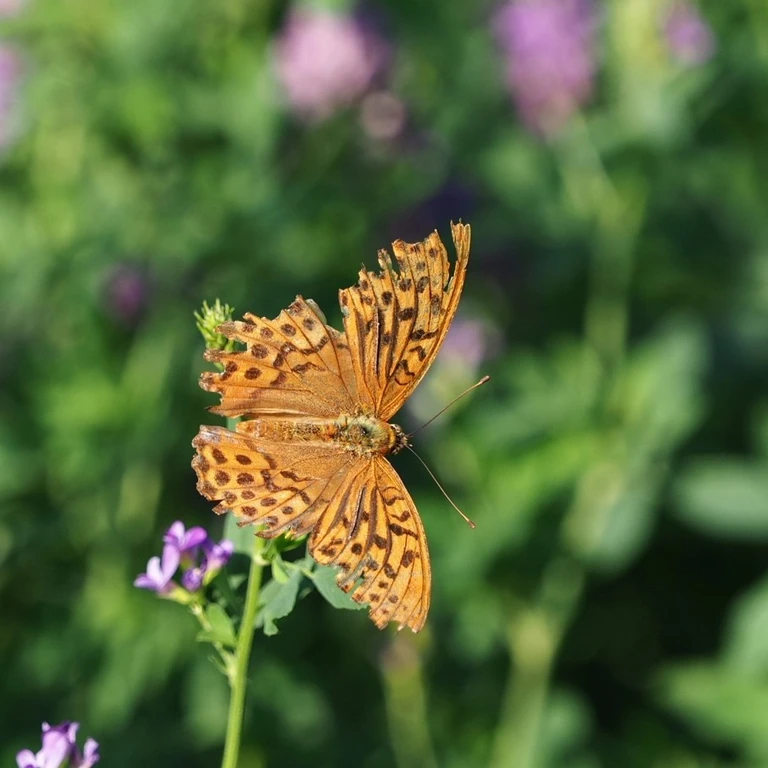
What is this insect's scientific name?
Argynnis paphia
